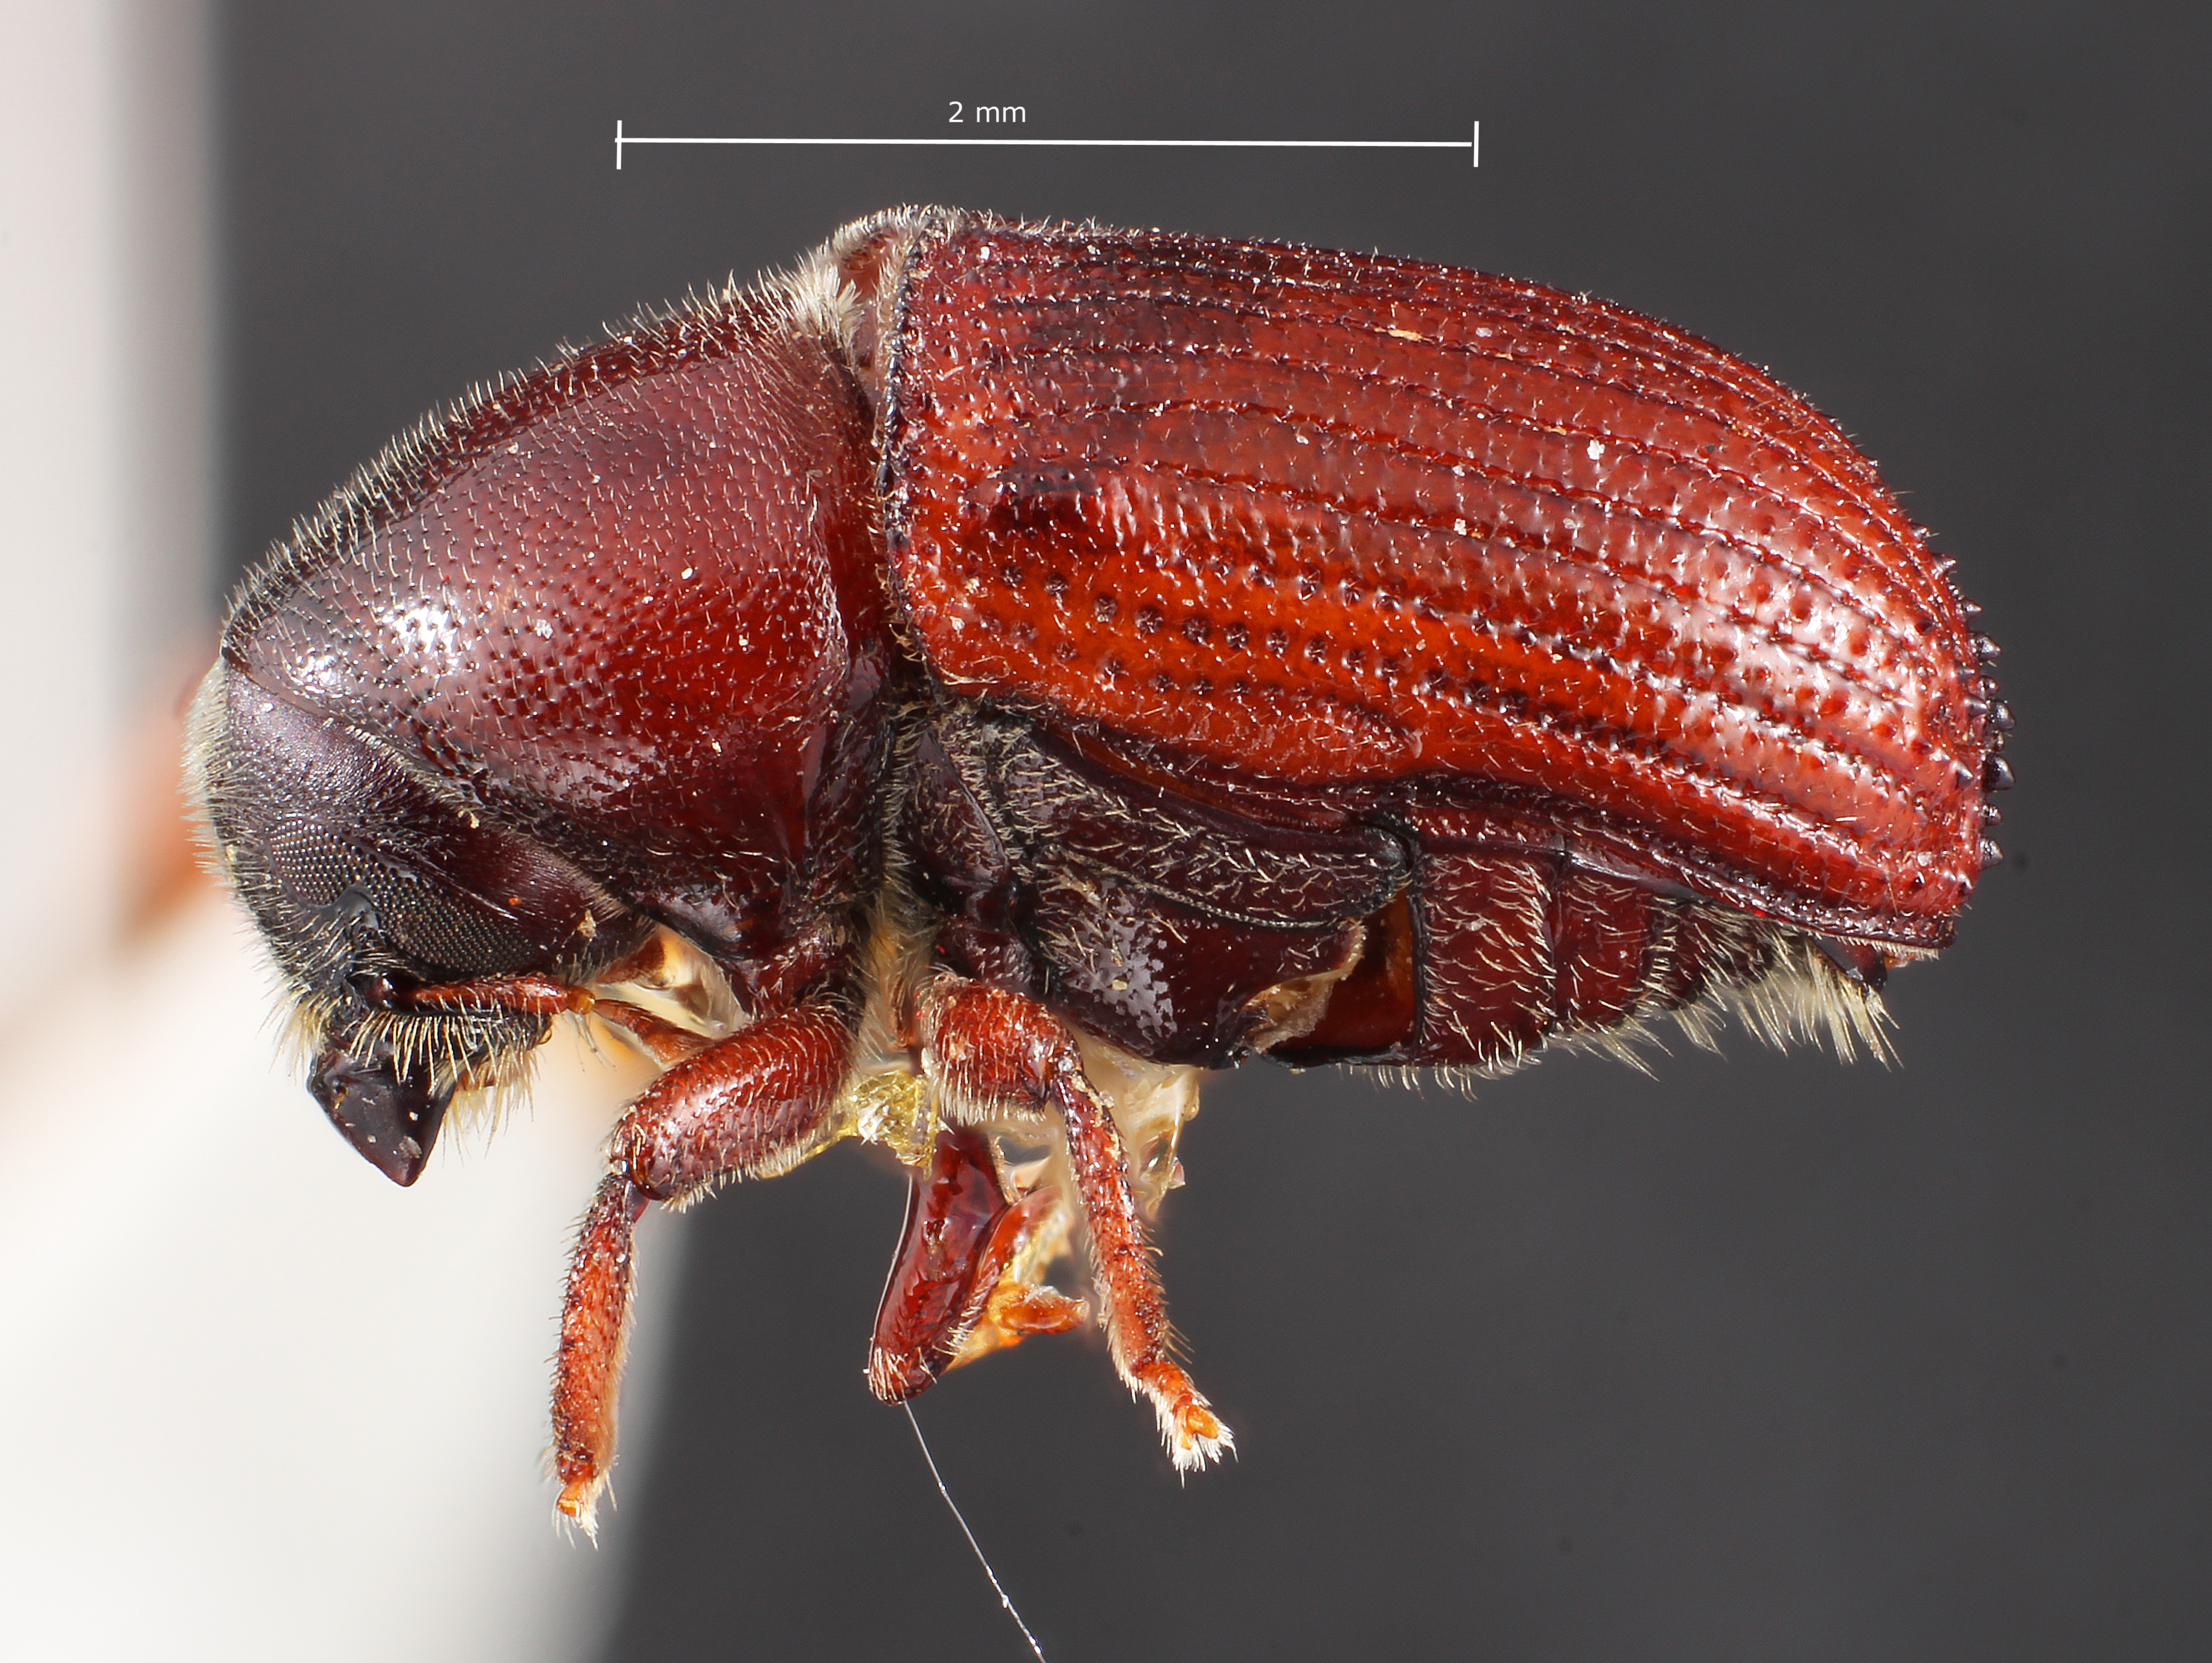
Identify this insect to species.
Phloeosinus sequoiae
